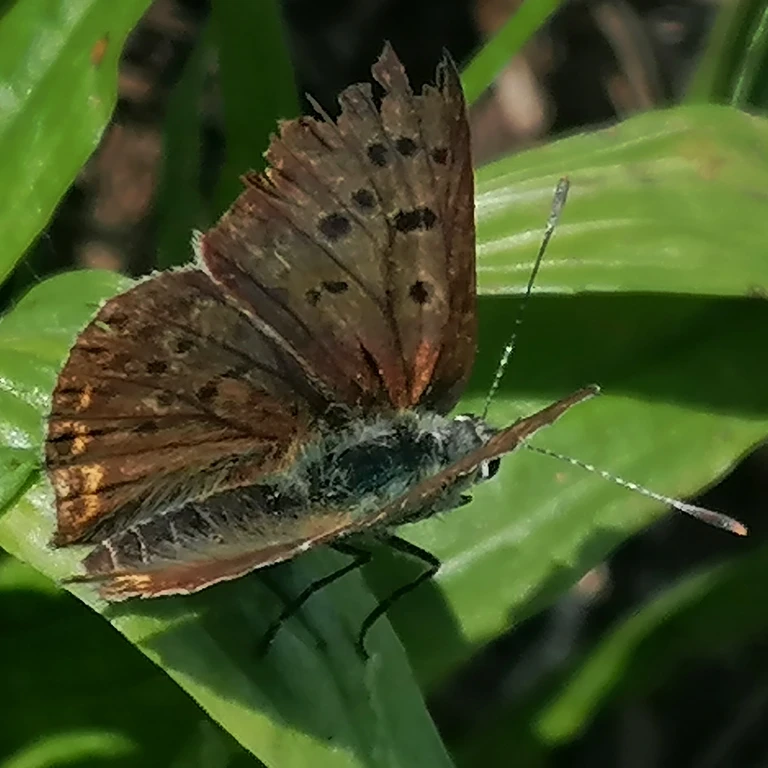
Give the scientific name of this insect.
Lycaena tityrus (also Loweia tityrus)
